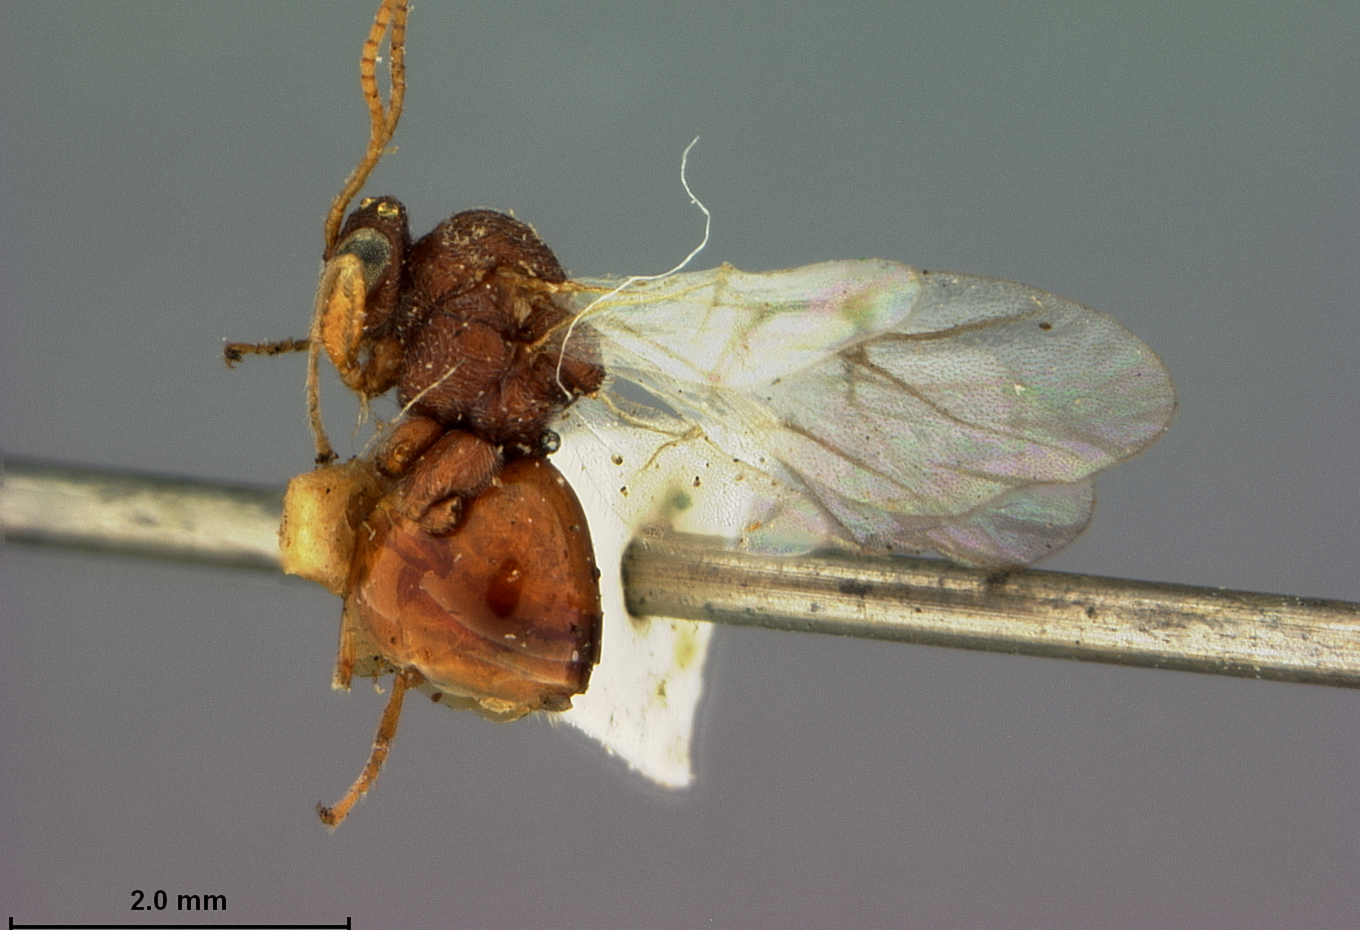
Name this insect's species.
Cynips quercus
